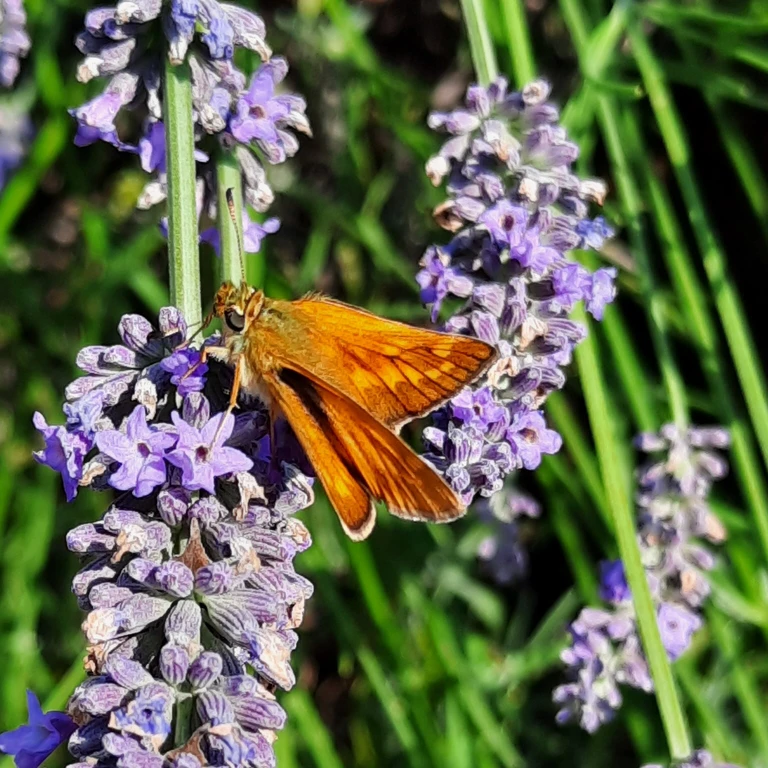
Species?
Ochlodes sylvanus (also Ochlodes venata)
